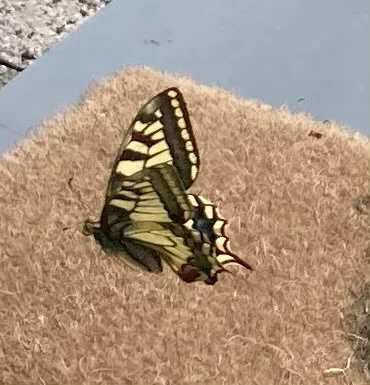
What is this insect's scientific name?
Papilio machaon
